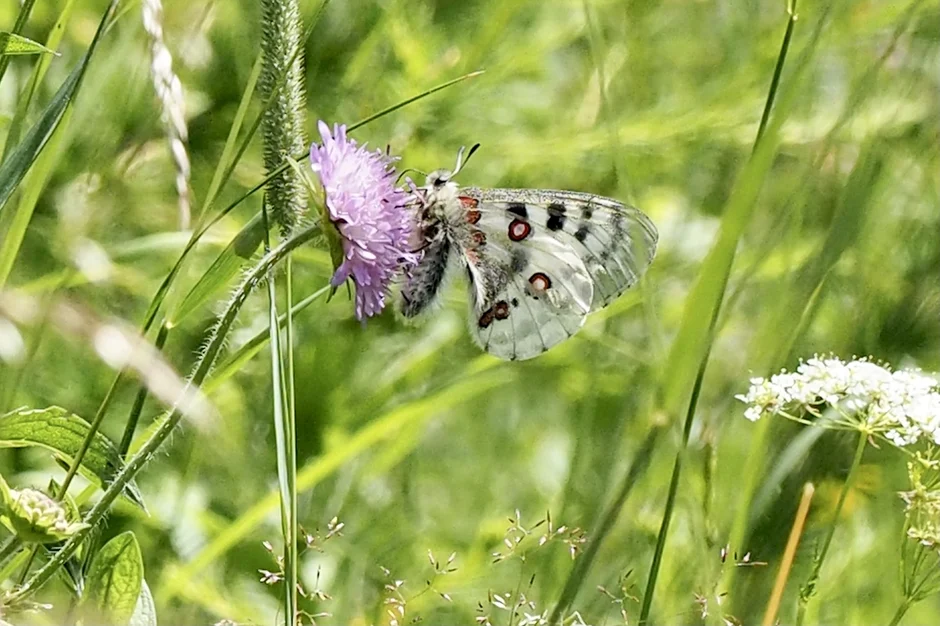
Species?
Parnassius apollo
